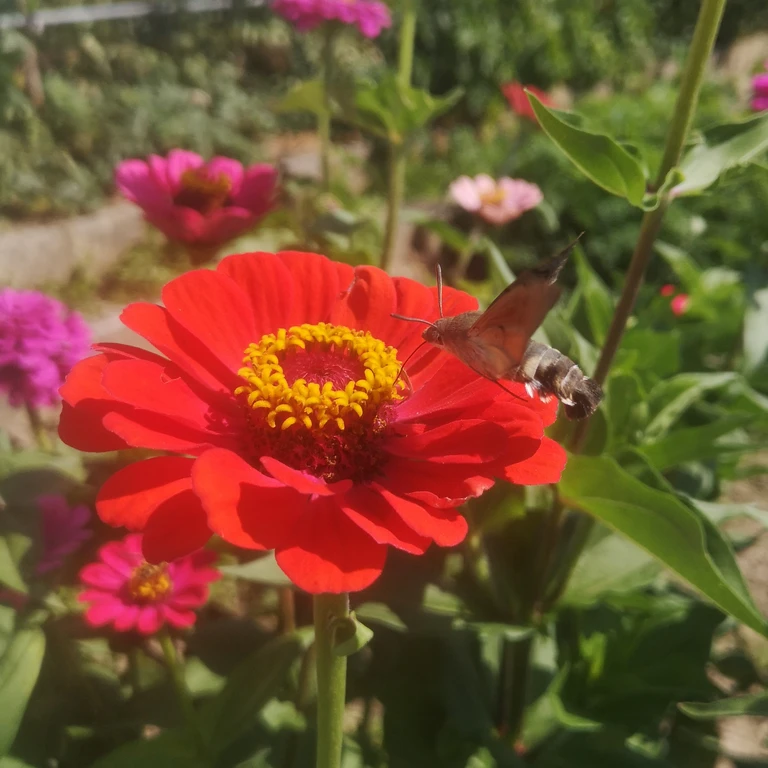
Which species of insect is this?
Macroglossum stellatarum
